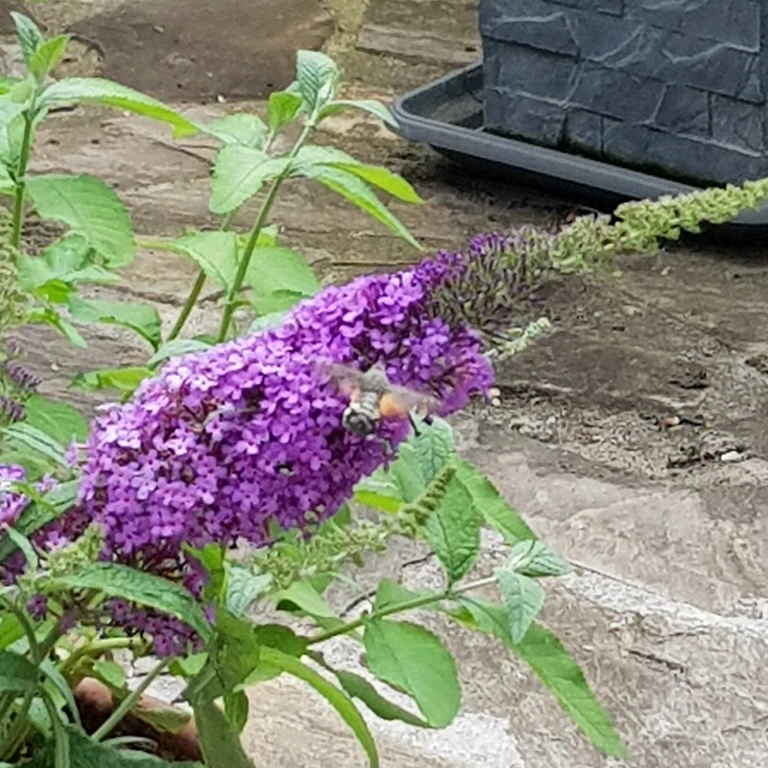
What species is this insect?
Macroglossum stellatarum
